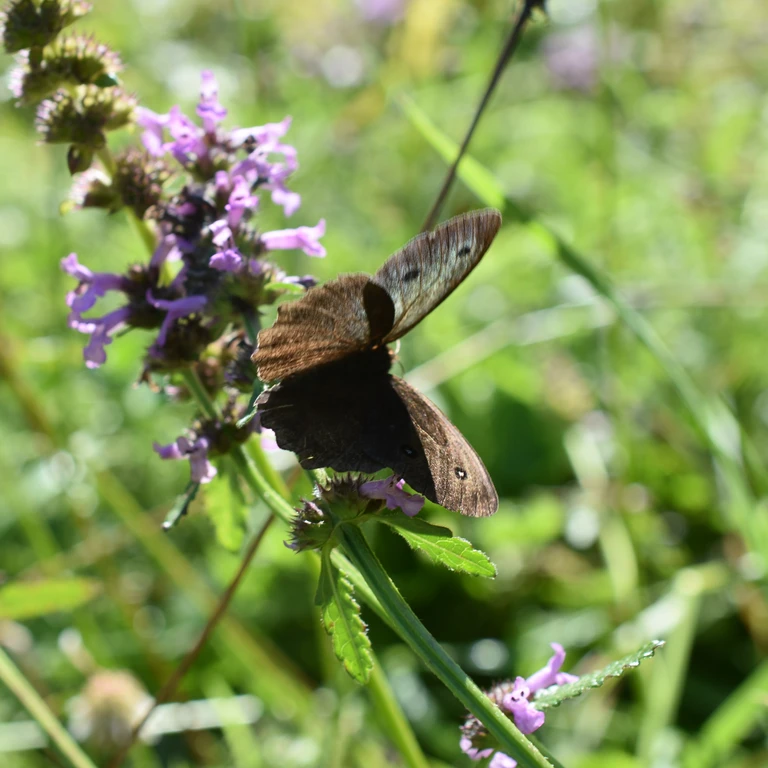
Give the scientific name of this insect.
Minois dryas
